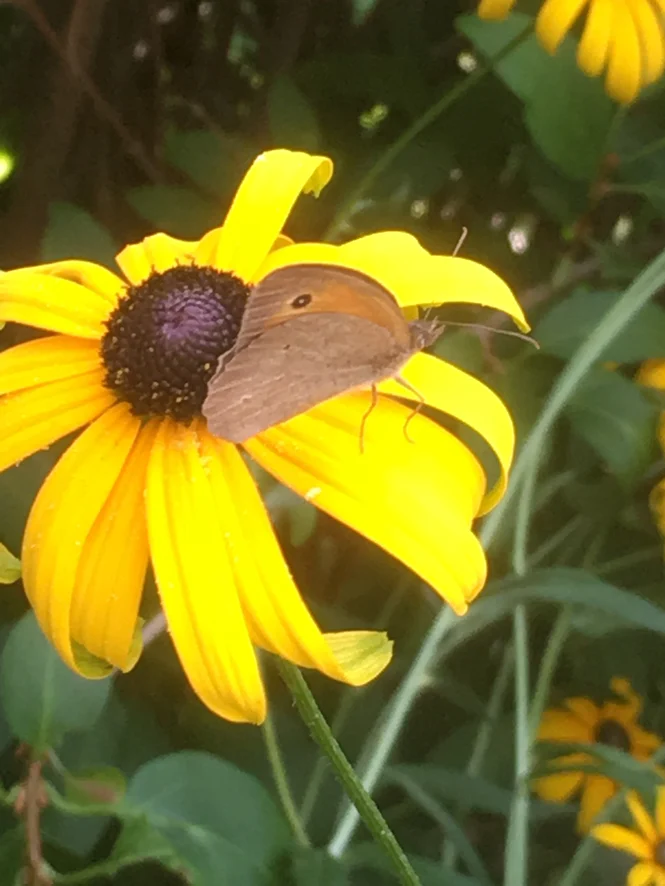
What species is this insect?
Maniola jurtina
